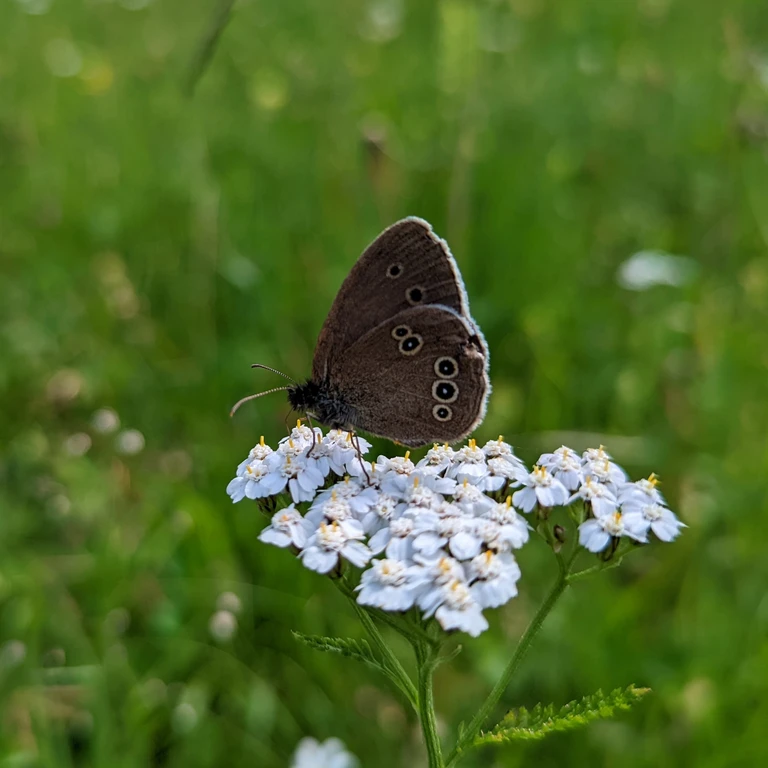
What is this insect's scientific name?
Aphantopus hyperantus
